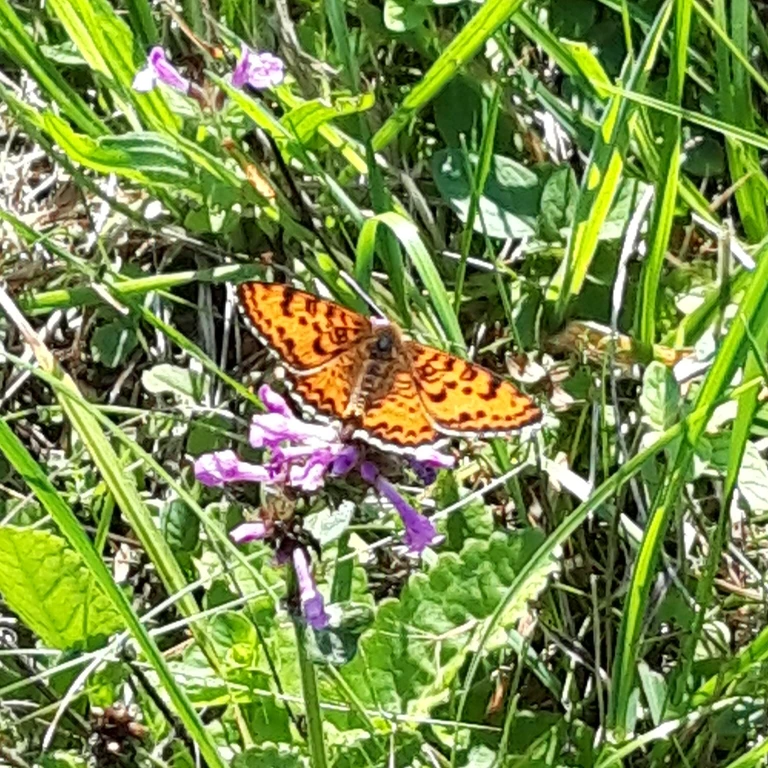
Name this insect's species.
Melitaea didyma
